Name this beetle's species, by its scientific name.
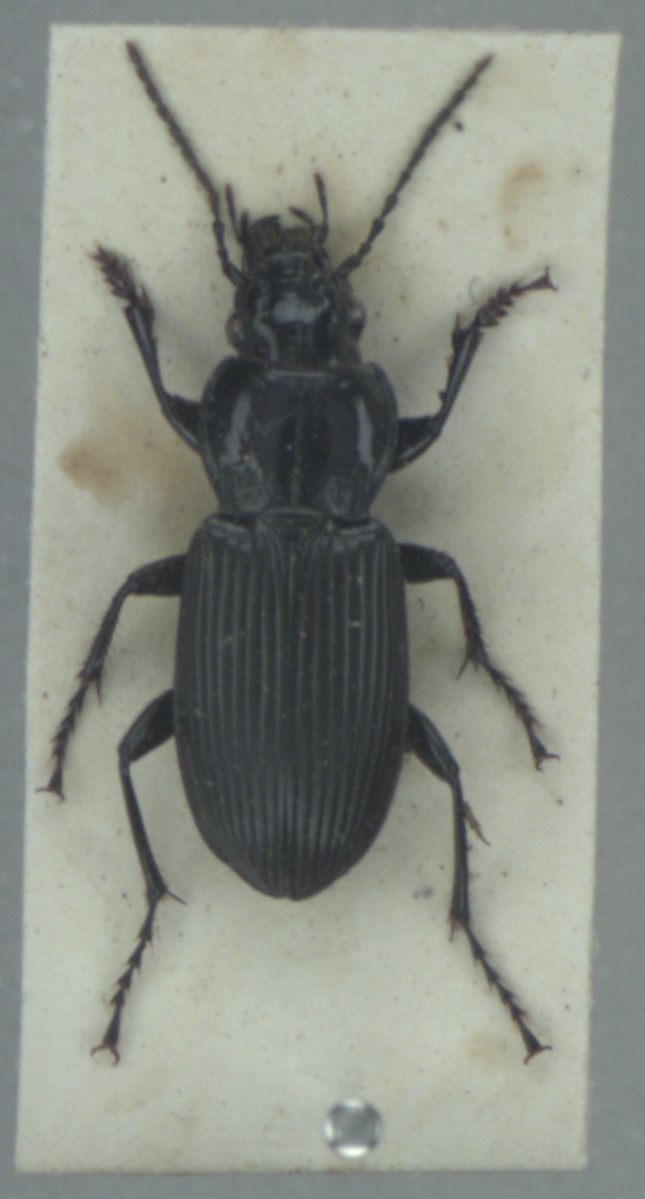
Pterostichus melanarius
